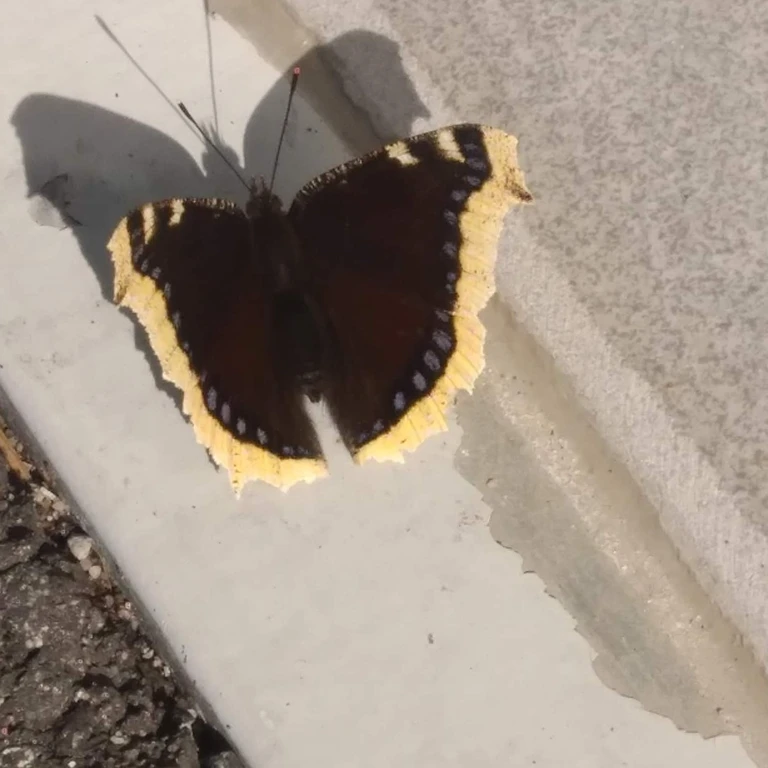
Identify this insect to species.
Nymphalis antiopa
